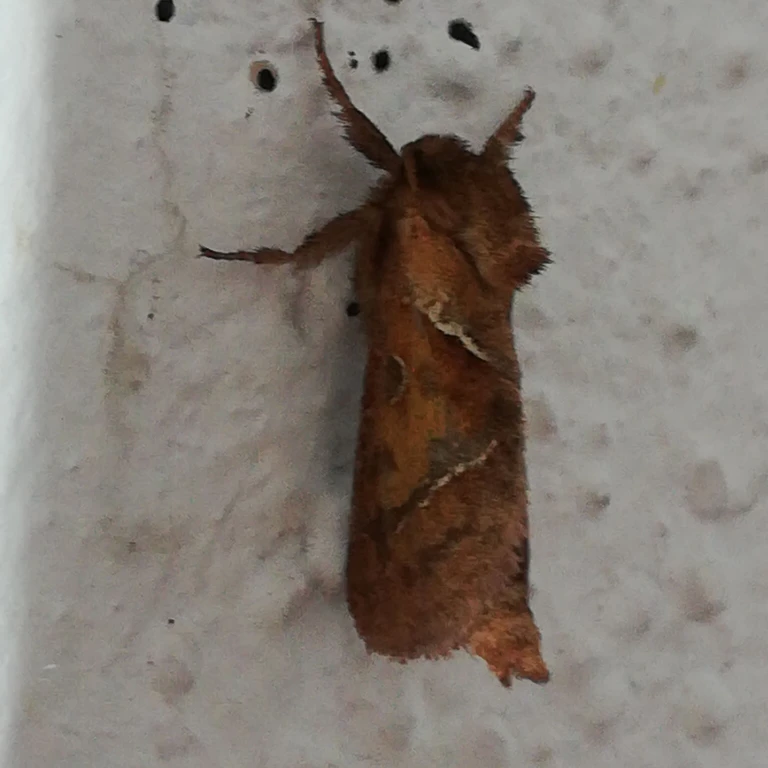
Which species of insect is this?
Triodia sylvina
